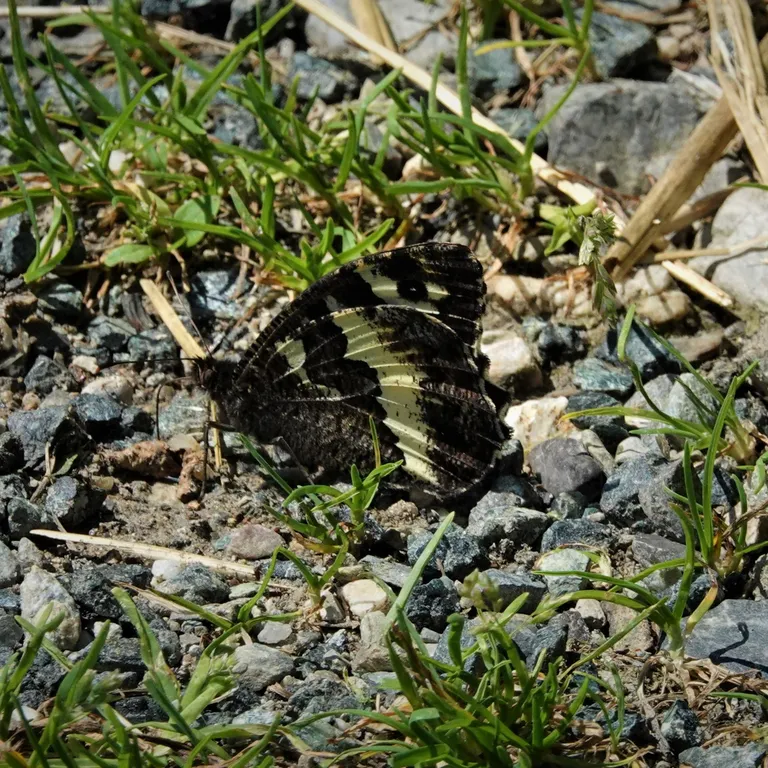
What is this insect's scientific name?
Brintesia circe
